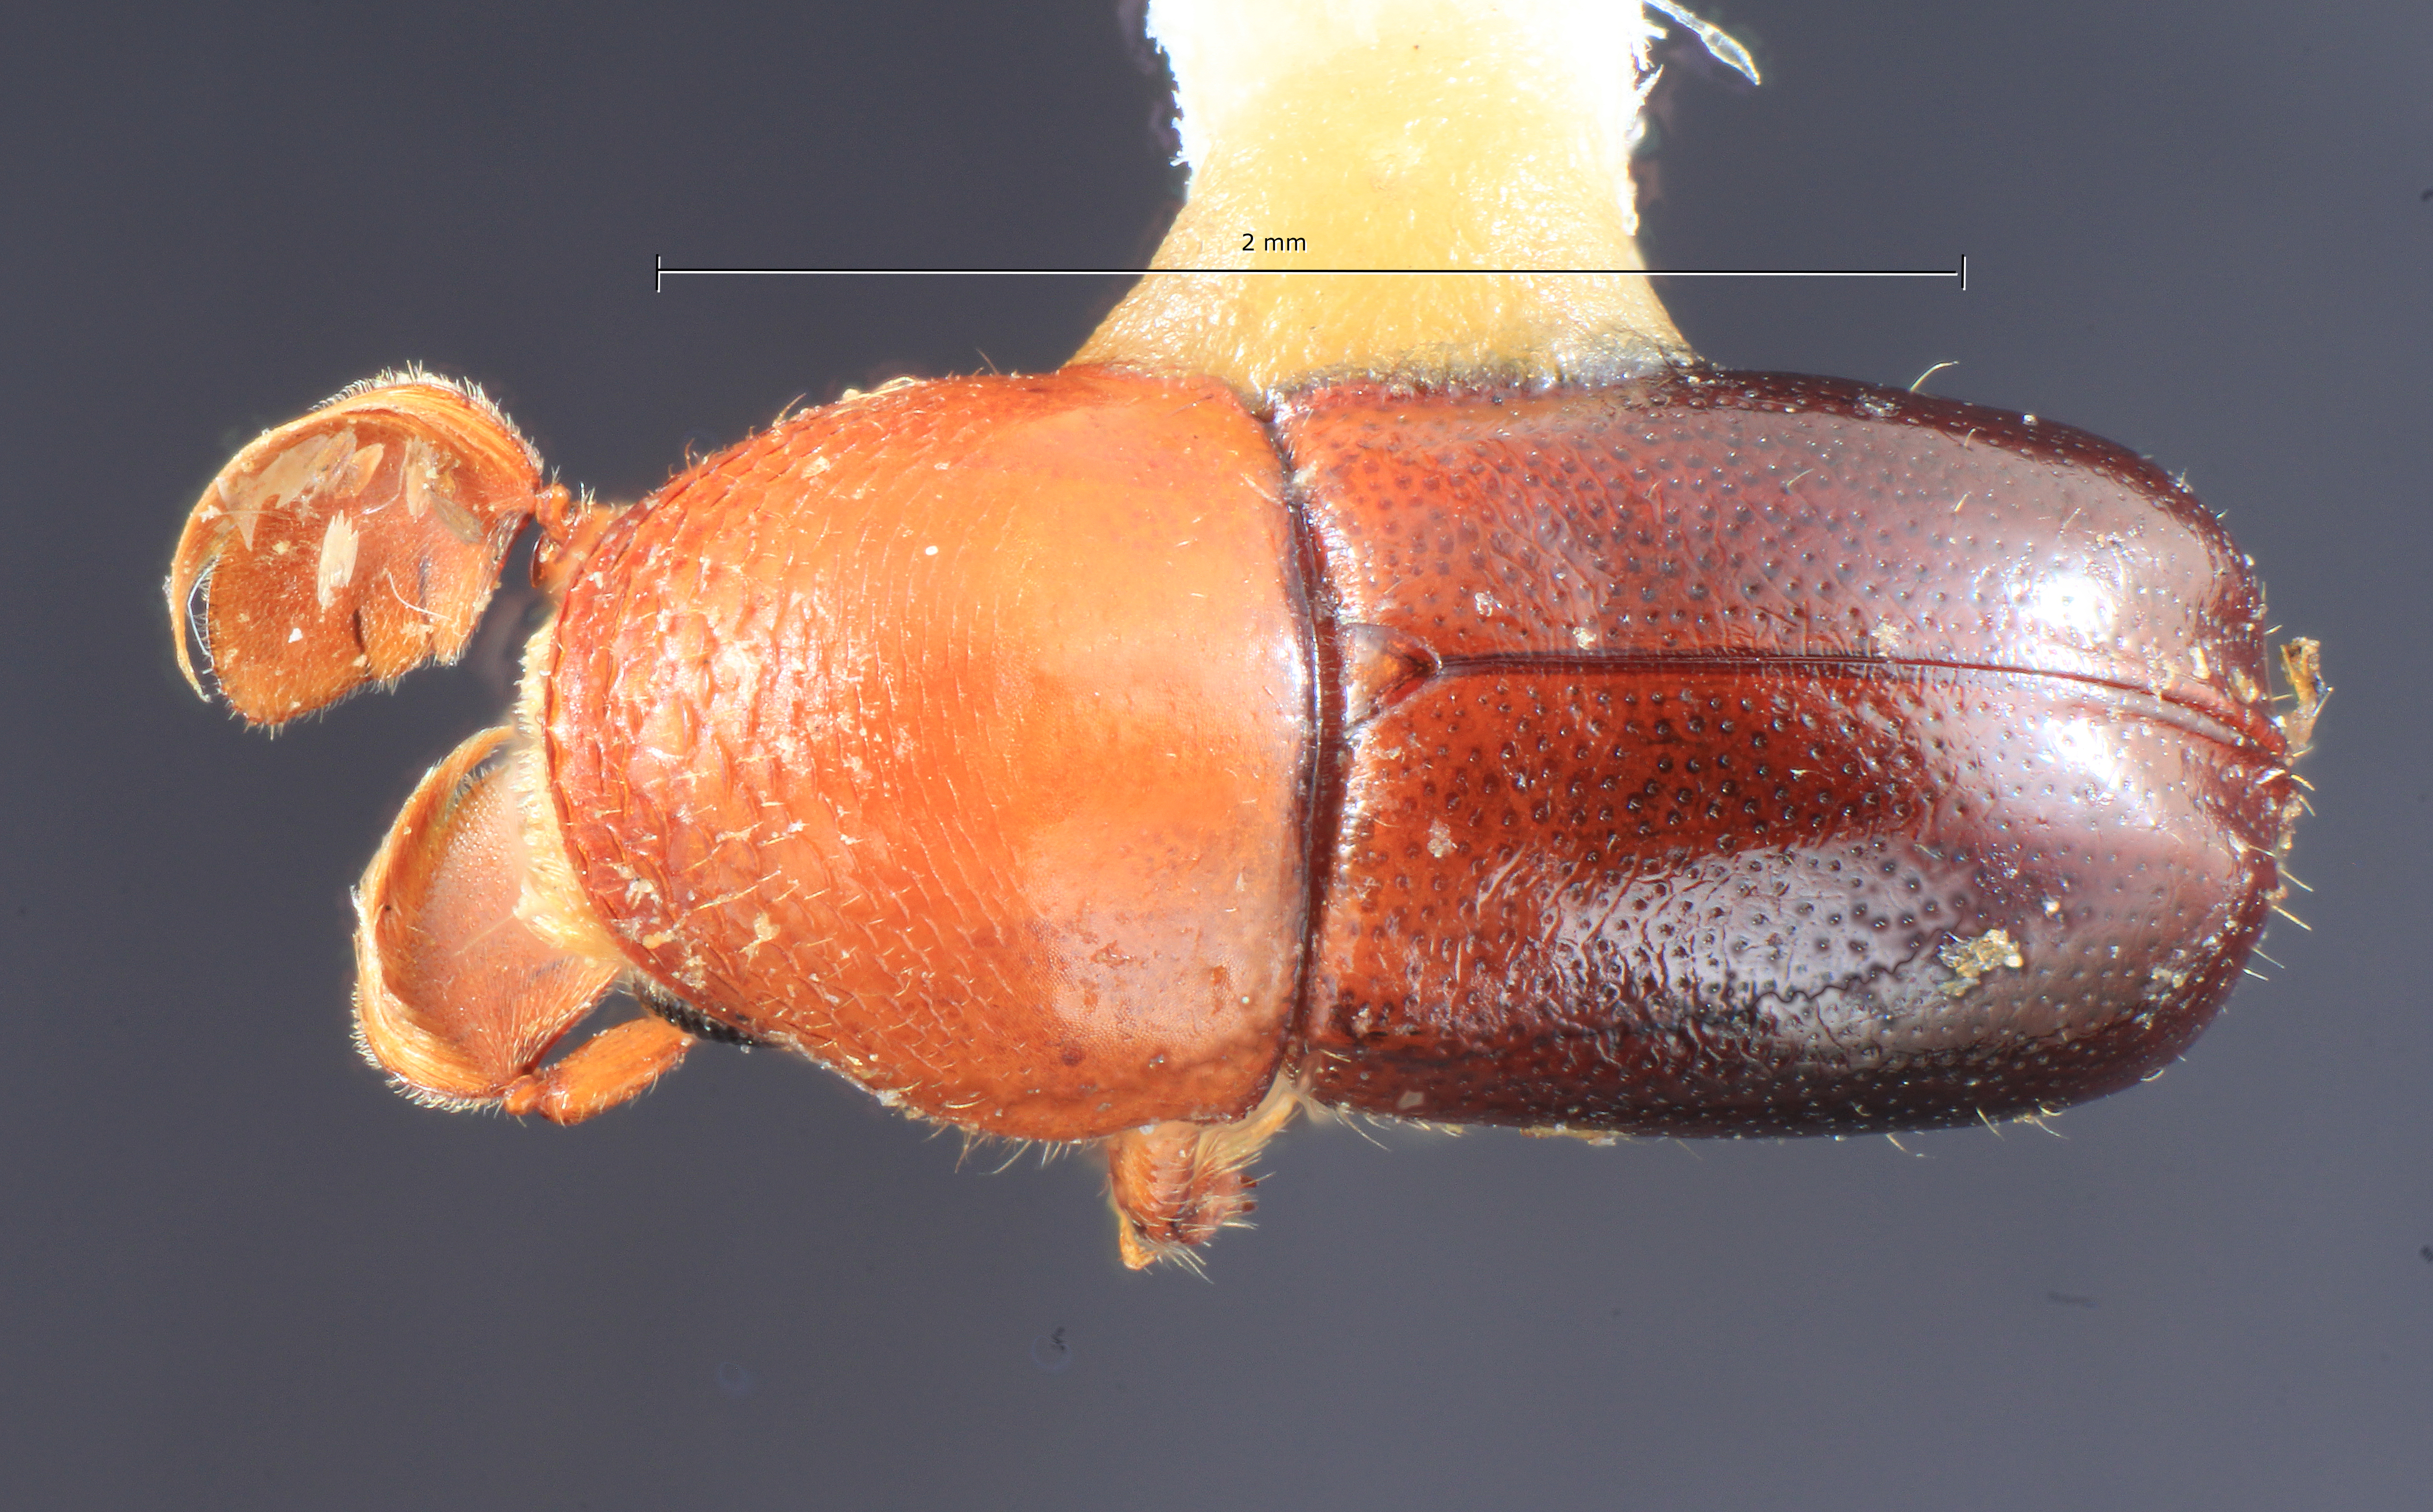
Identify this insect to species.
Corthylus sanguineus
